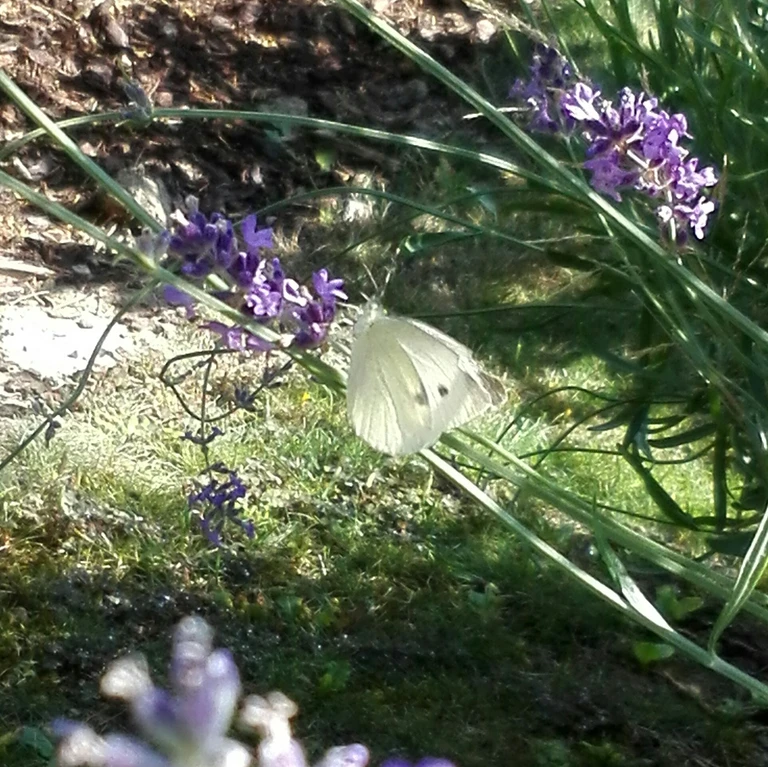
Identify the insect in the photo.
Pieris rapae
